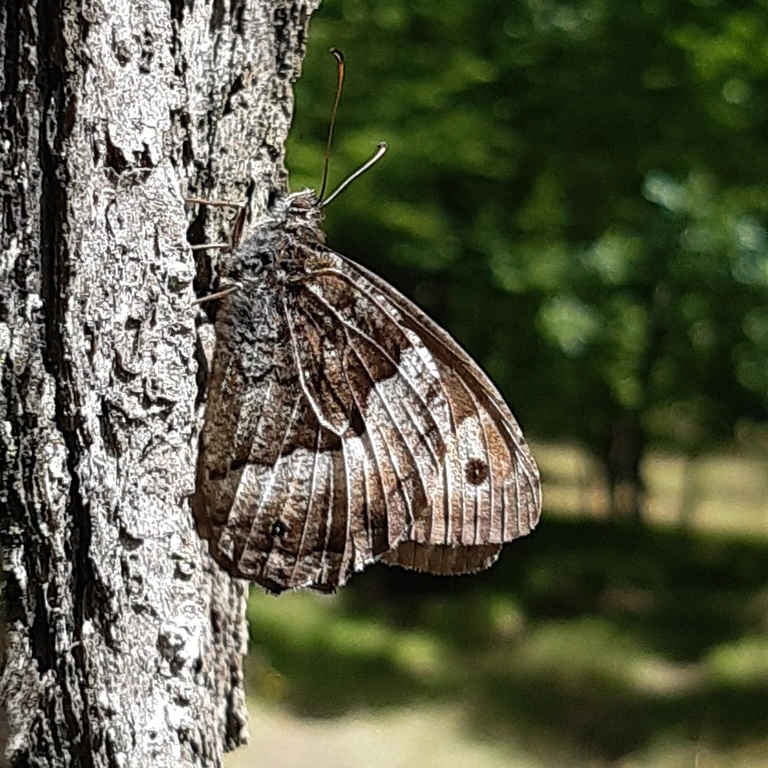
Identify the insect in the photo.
Hipparchia fagi
